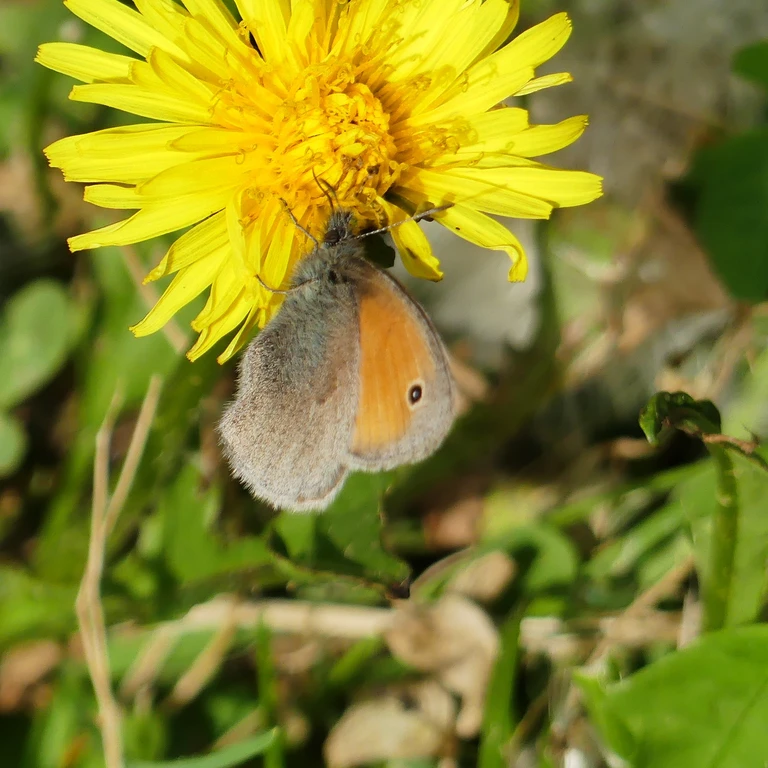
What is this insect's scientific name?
Coenonympha pamphilus
